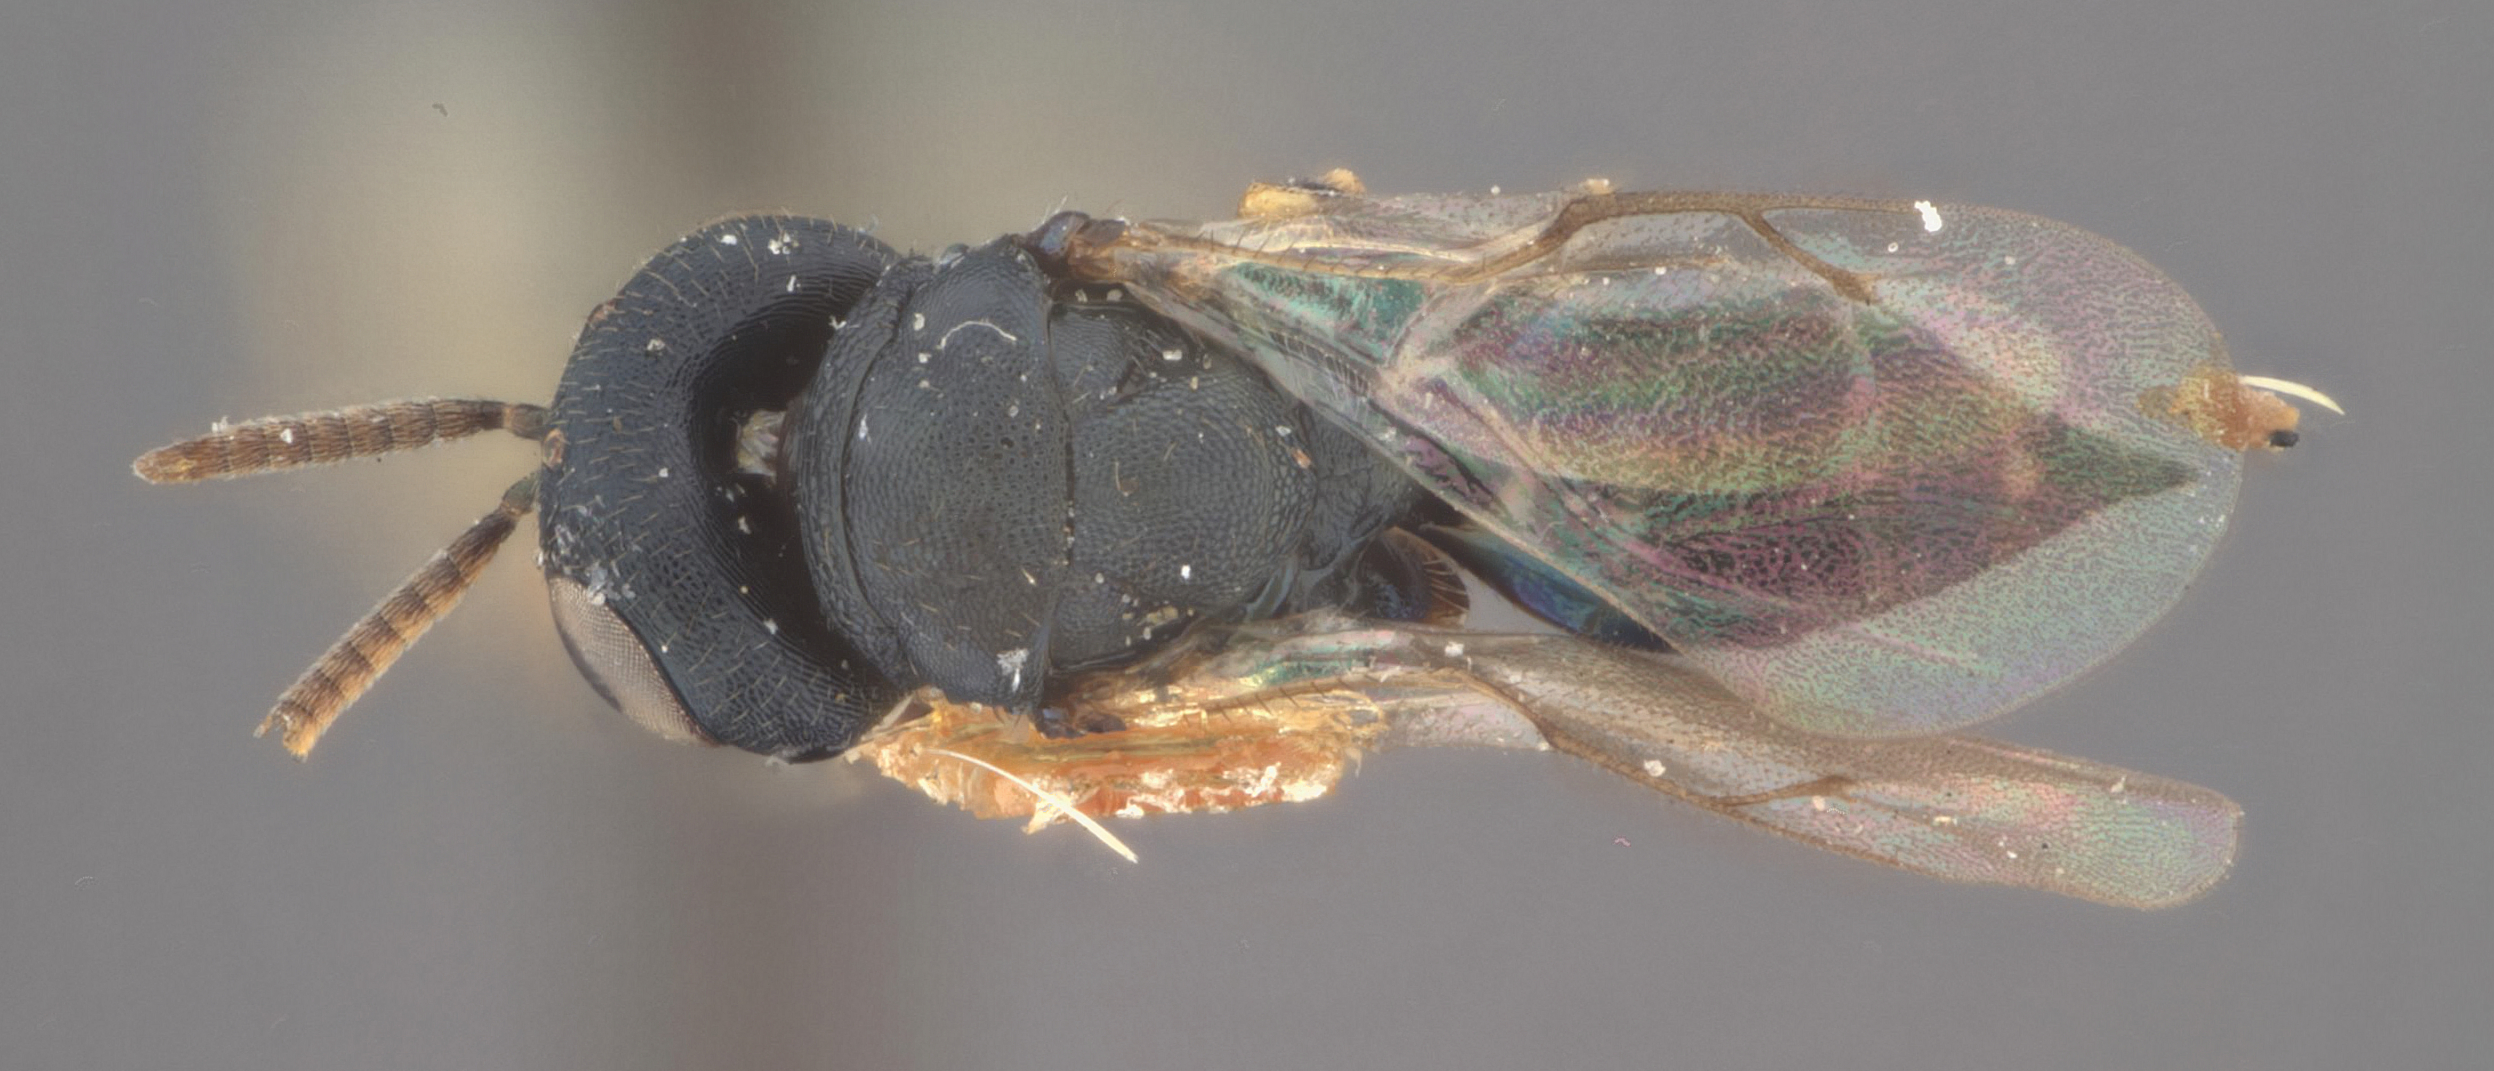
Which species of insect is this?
Catolaccus cyanodideus
